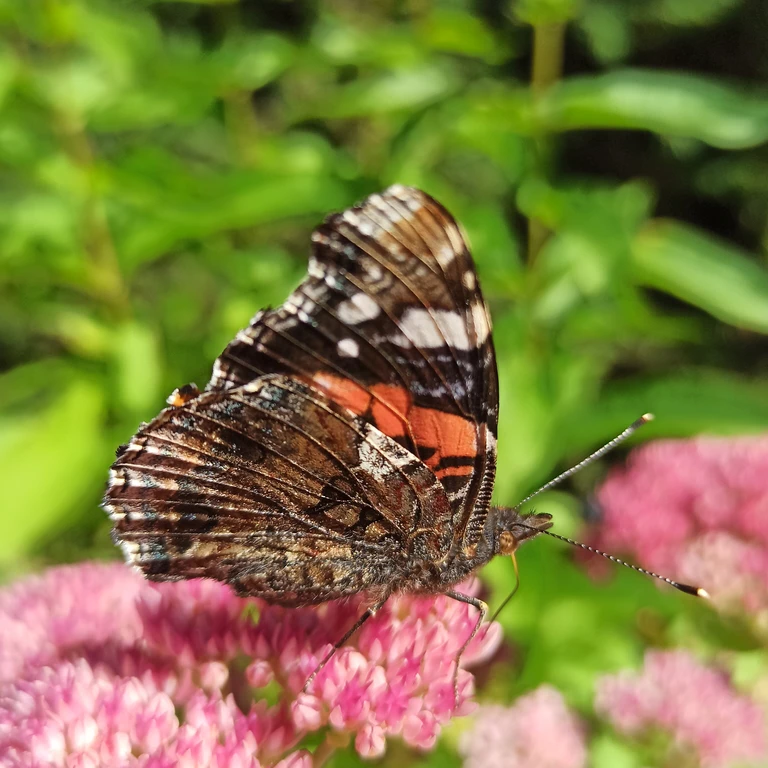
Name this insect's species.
Vanessa atalanta
